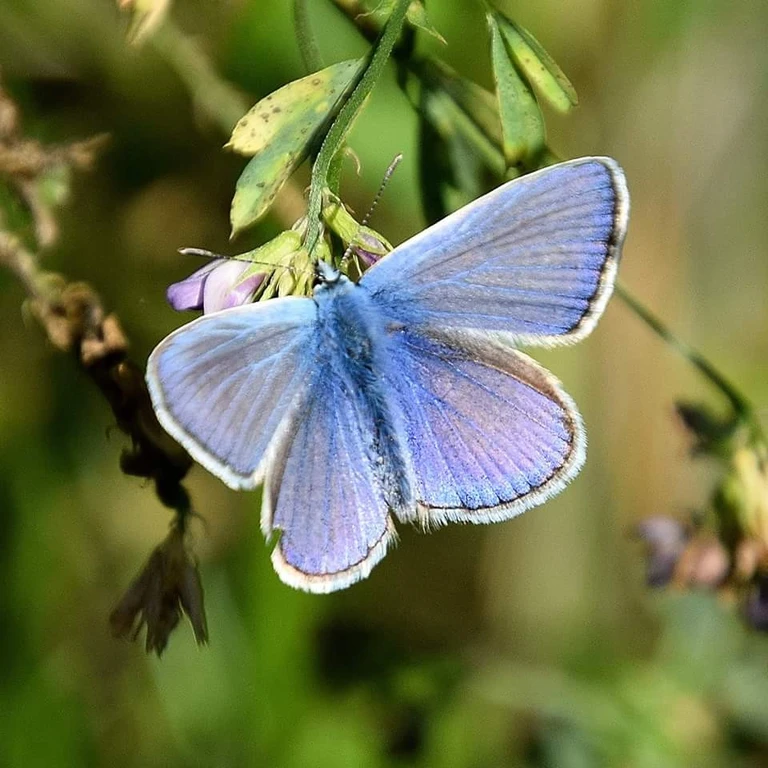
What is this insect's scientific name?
Polyommatus icarus
